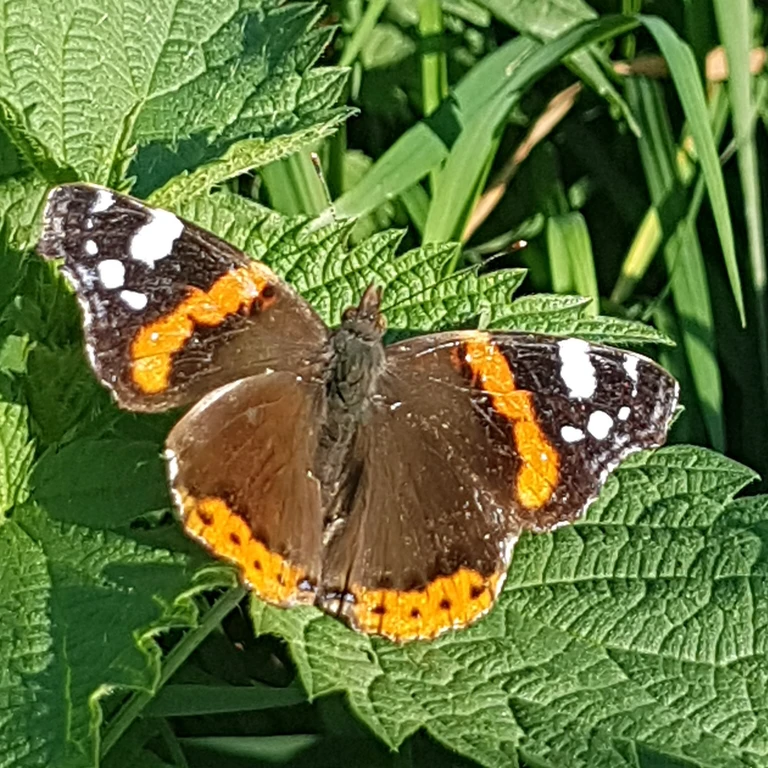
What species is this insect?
Vanessa atalanta
